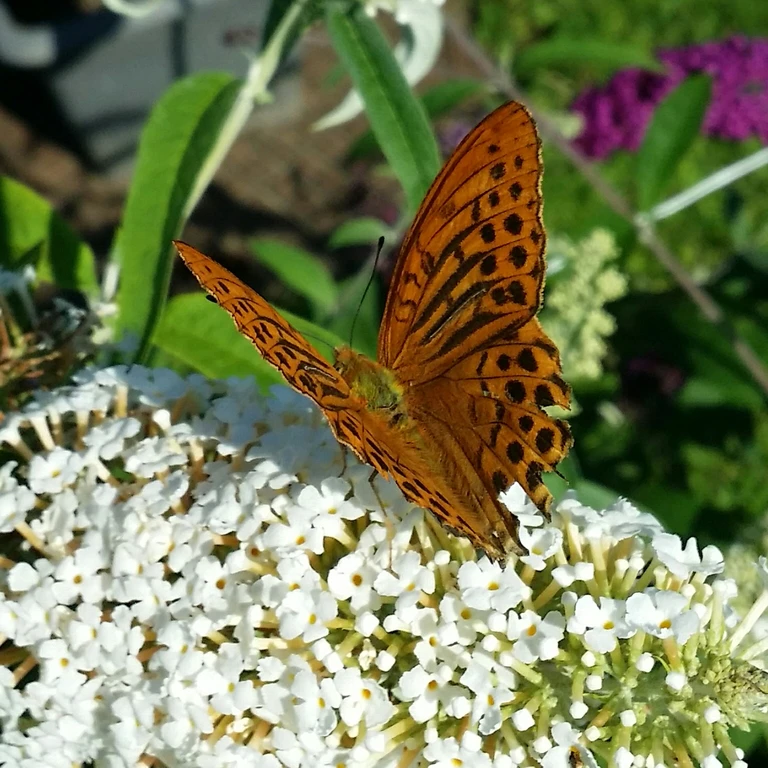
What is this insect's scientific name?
Argynnis paphia
